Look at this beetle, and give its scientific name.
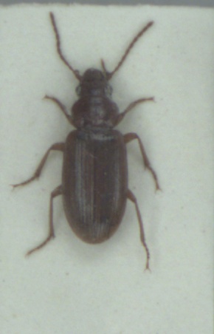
Dicheirotrichus gustavii
